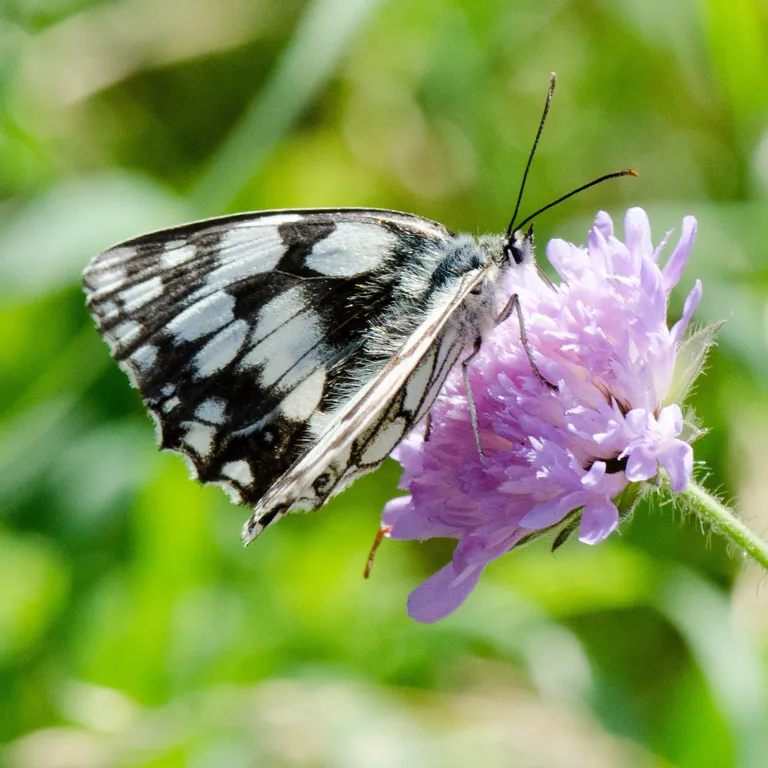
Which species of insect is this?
Melanargia galathea
